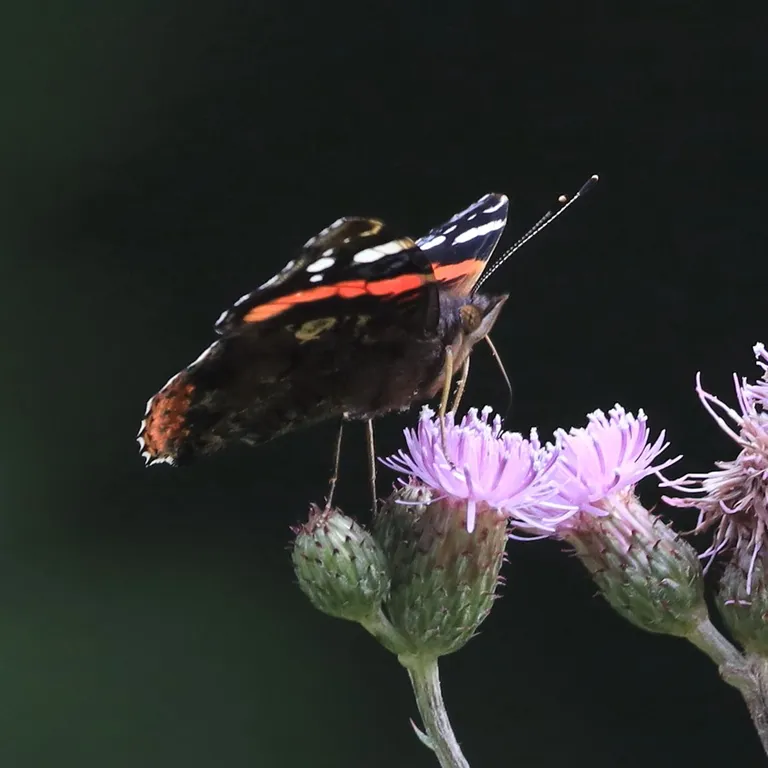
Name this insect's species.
Vanessa atalanta
